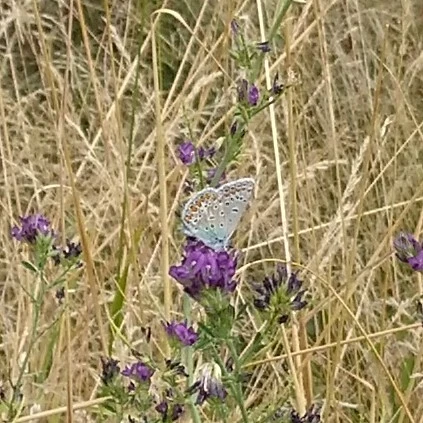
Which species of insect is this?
Polyommatus icarus
